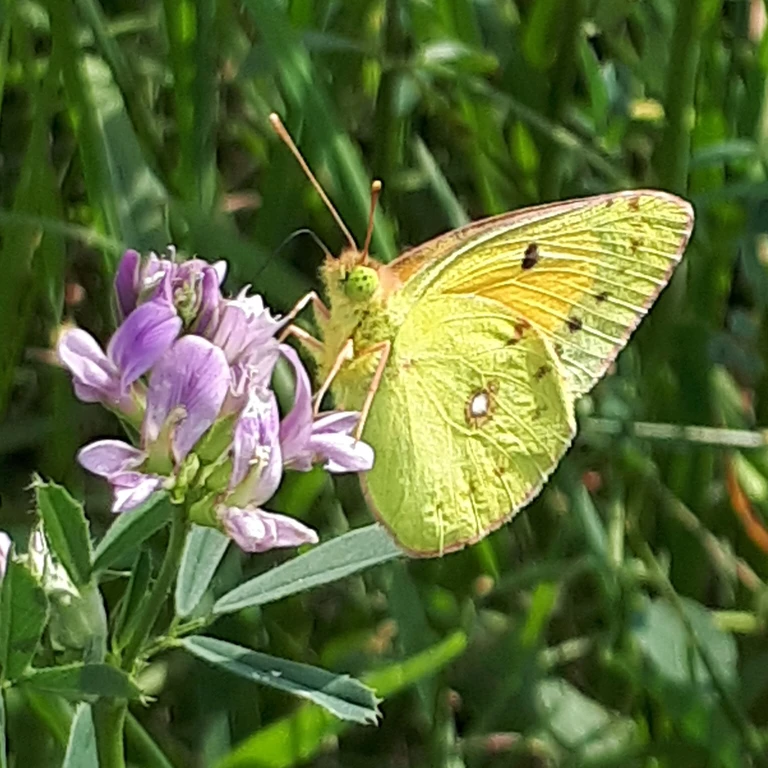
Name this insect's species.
Colias croceus
